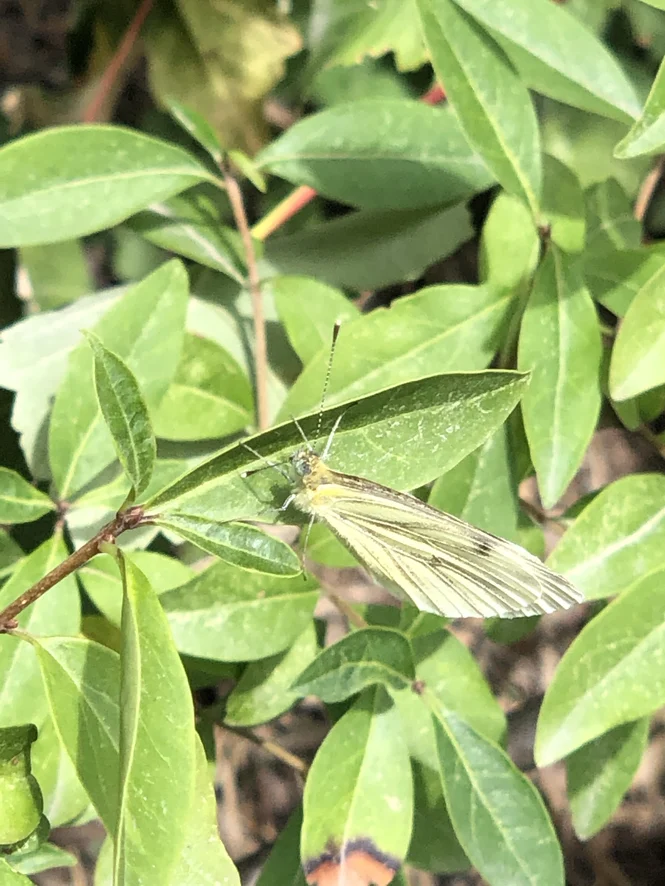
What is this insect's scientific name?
Pieris napi
